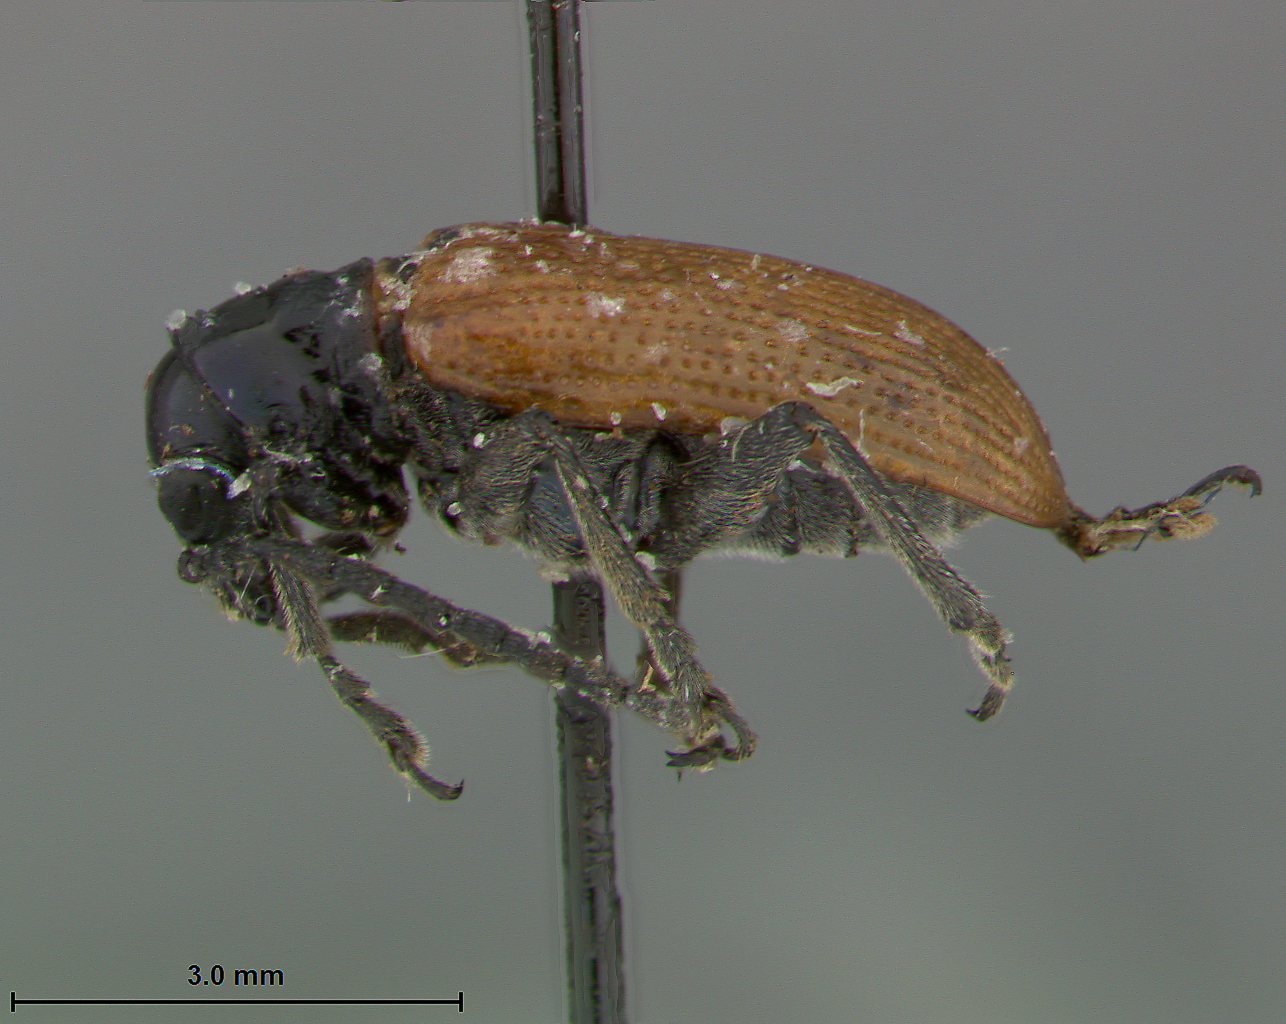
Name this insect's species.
Lema dilutipennis
